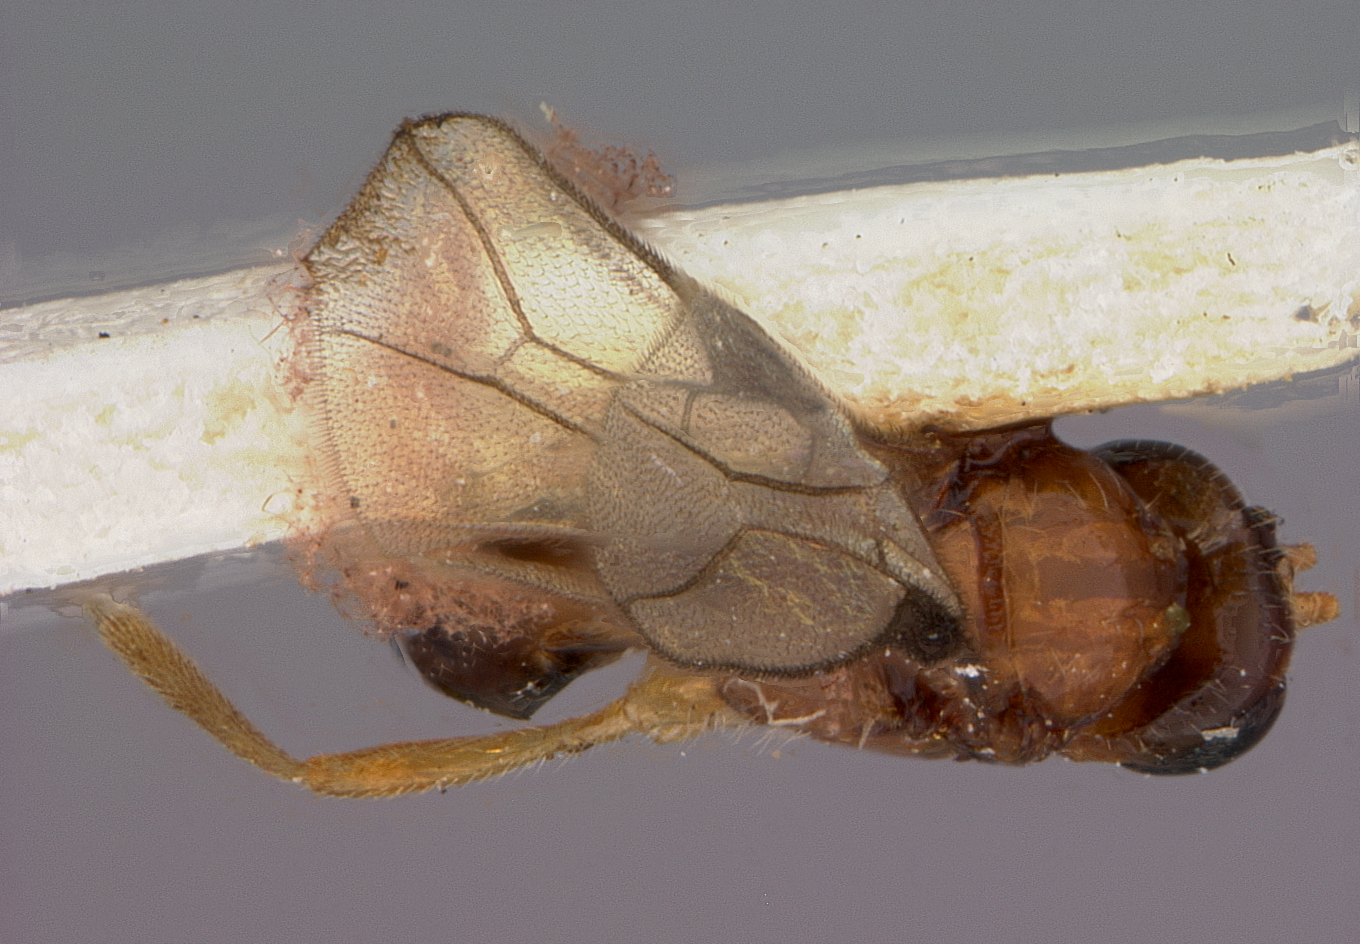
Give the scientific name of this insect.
Opius glabripleurum
